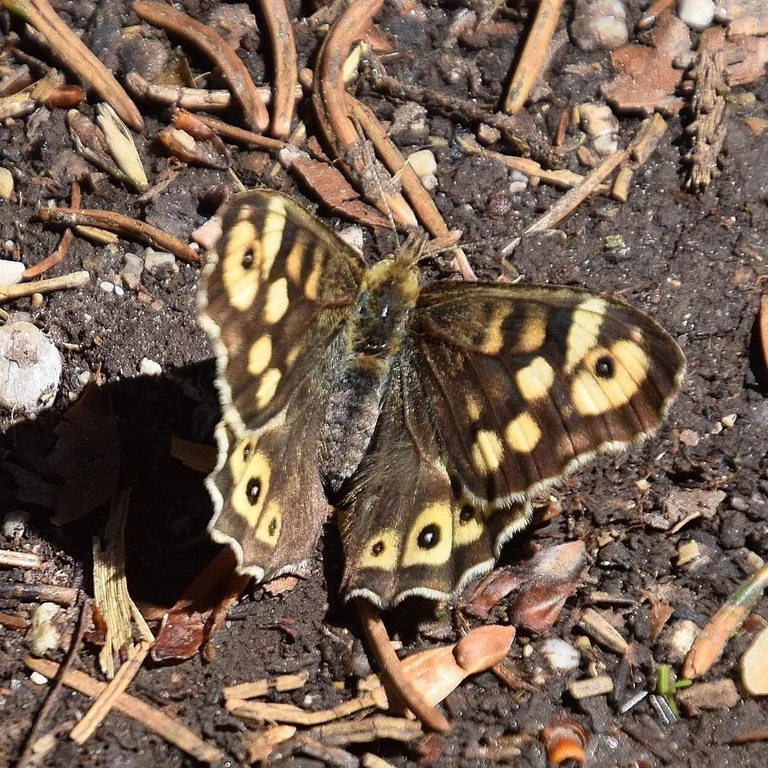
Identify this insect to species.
Pararge aegeria
